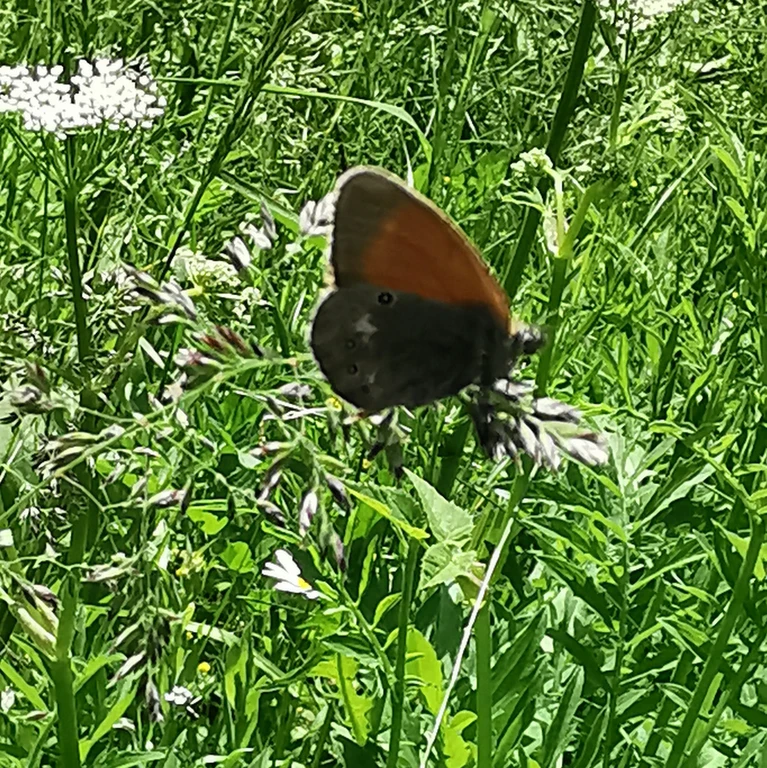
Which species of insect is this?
Coenonympha glycerion (also Coenonympha iphis)
